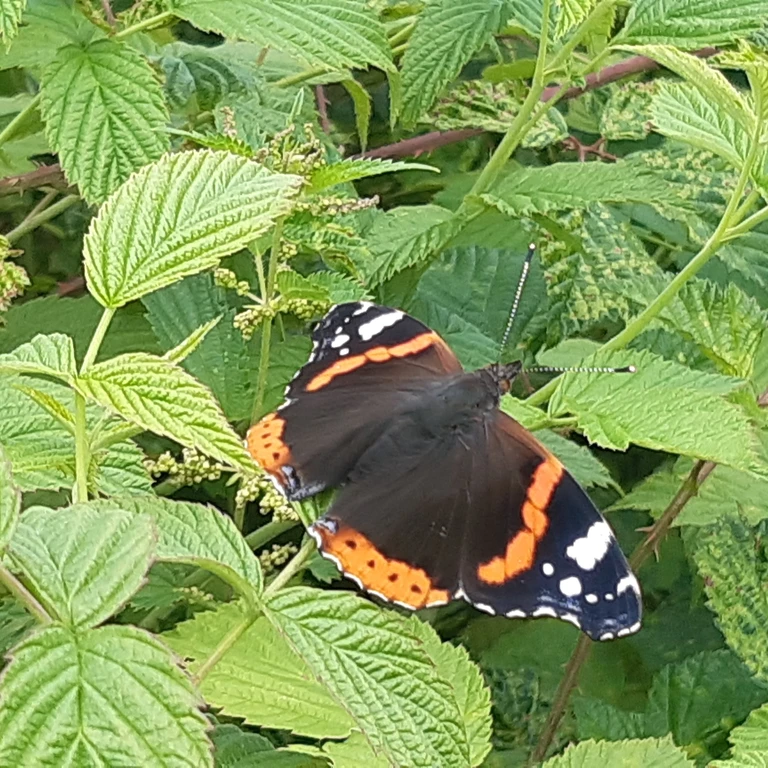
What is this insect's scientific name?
Vanessa atalanta
